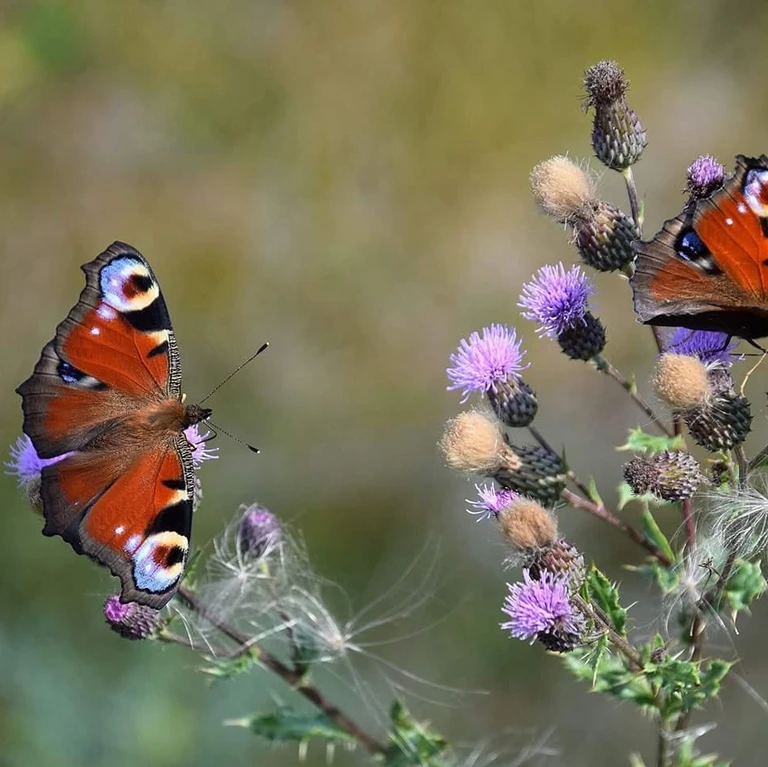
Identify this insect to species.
Aglais io
